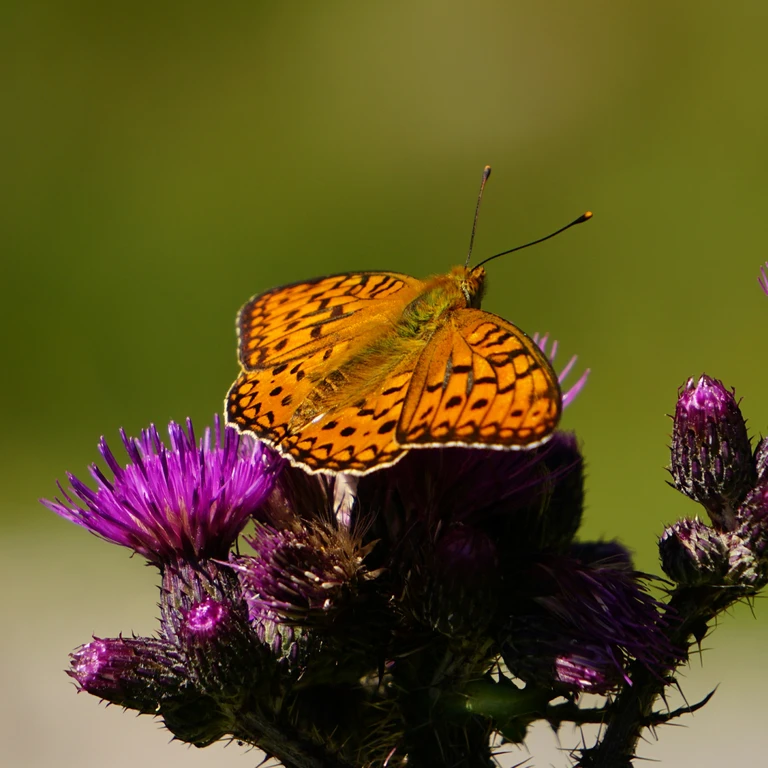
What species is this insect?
Fabriciana adippe
